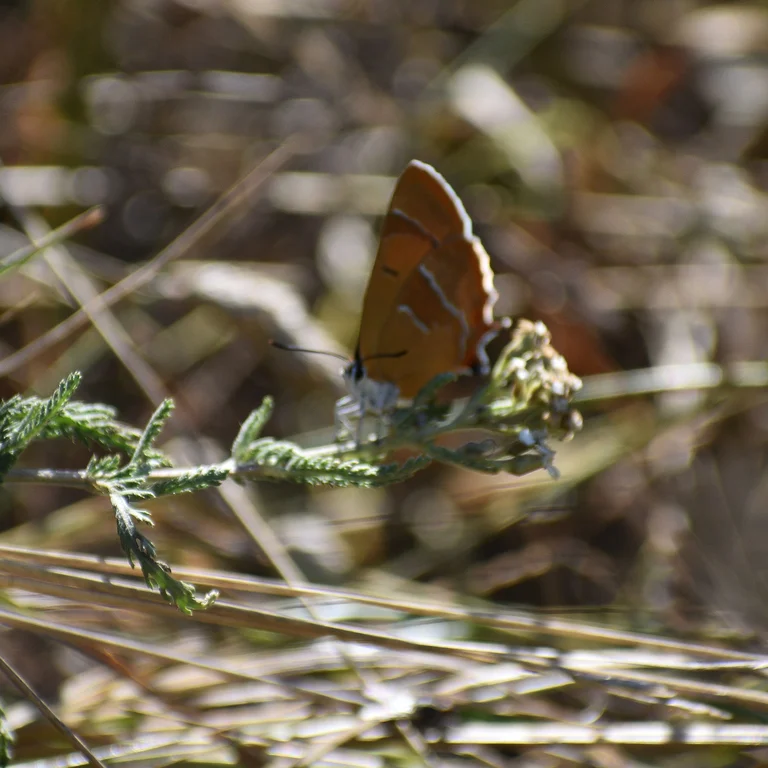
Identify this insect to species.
Thecla betulae
